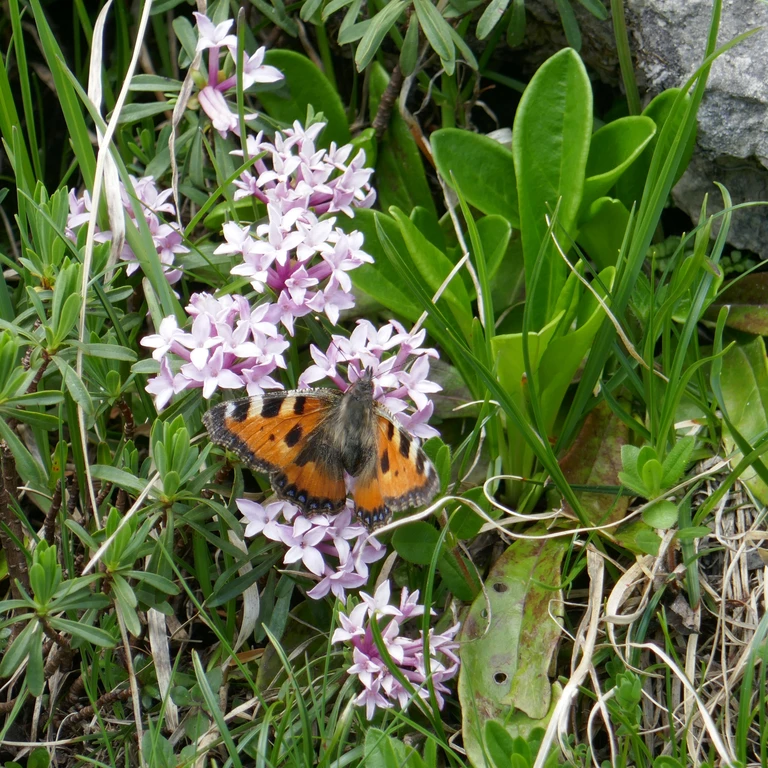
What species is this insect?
Aglais urticae
